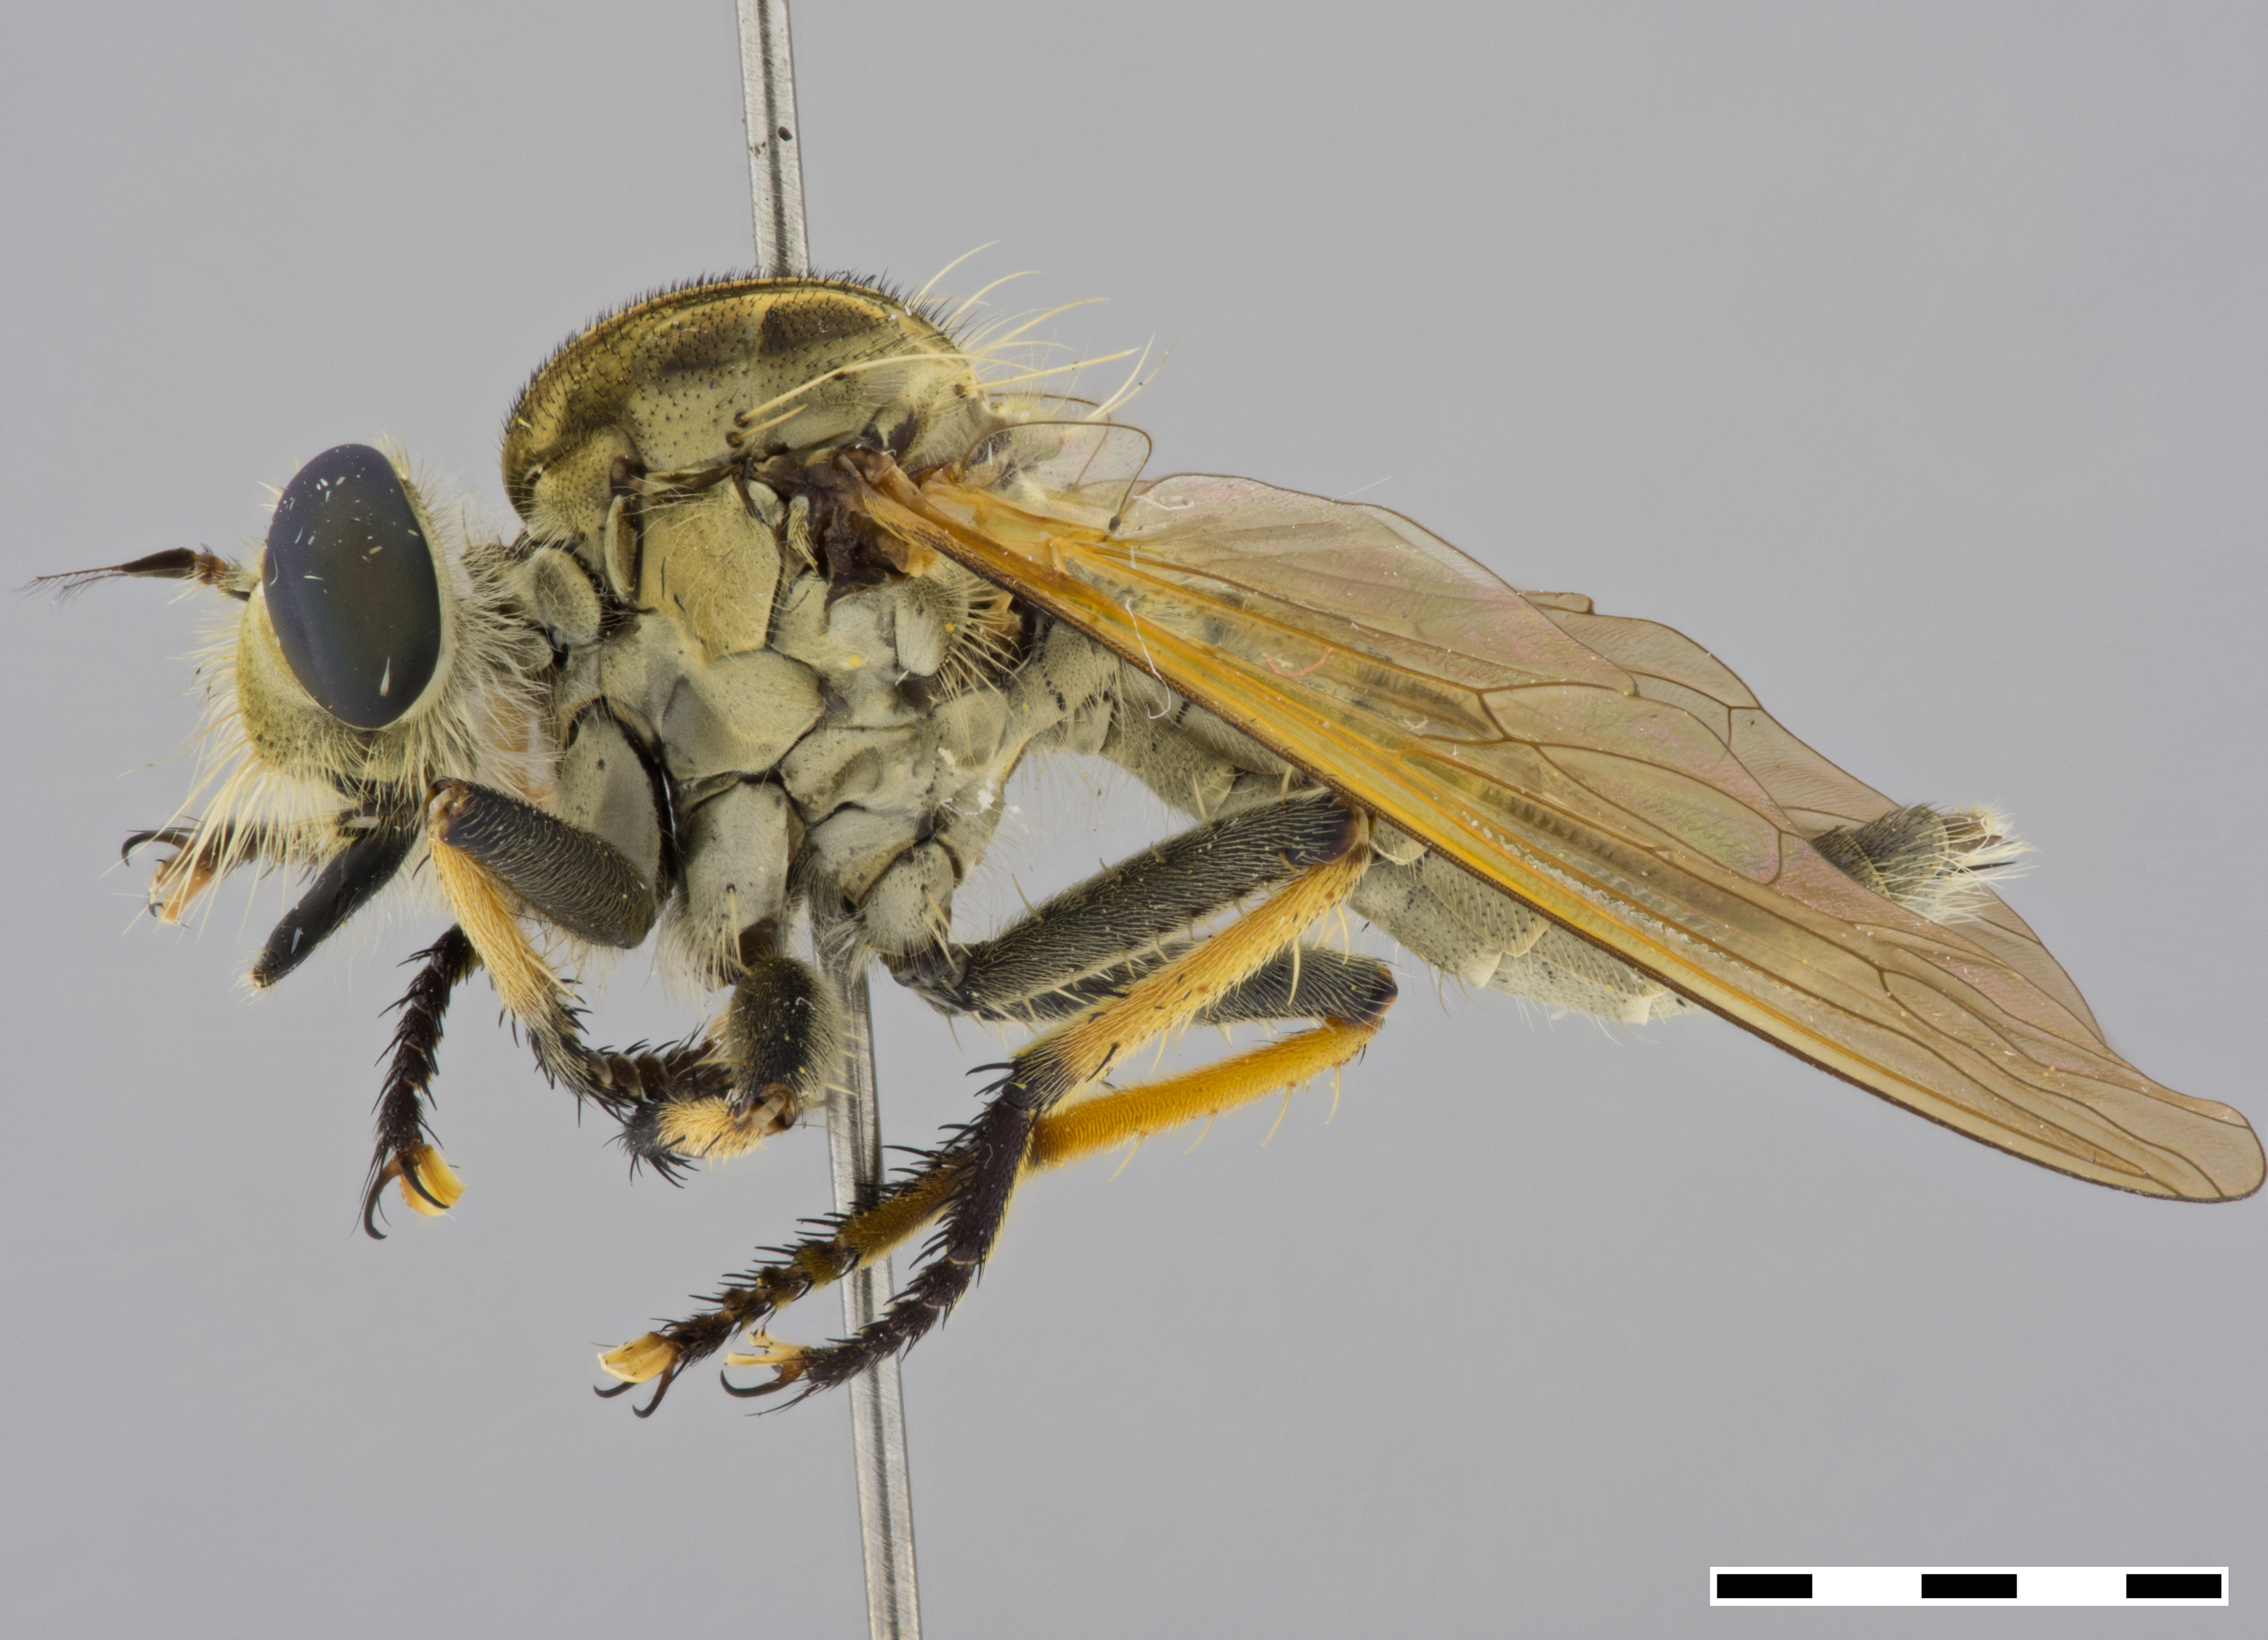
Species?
Cophinopoda pulchripes
